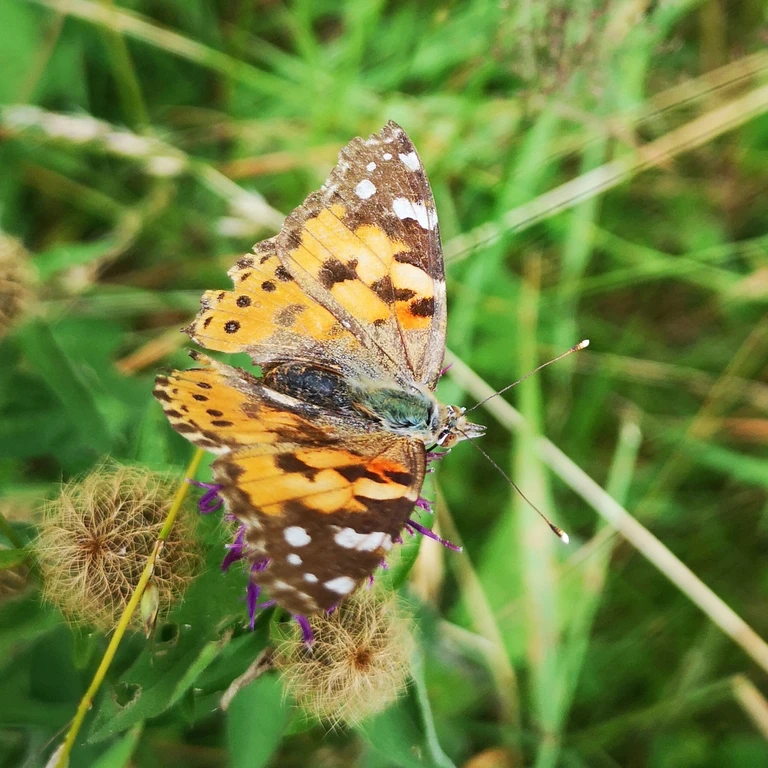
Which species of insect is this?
Vanessa cardui
